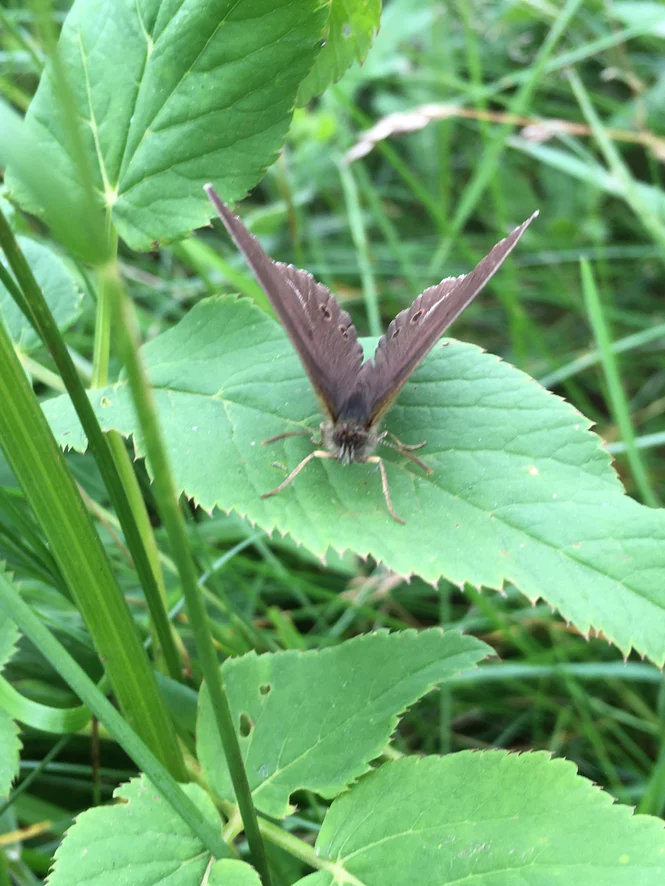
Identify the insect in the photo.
Aphantopus hyperantus
